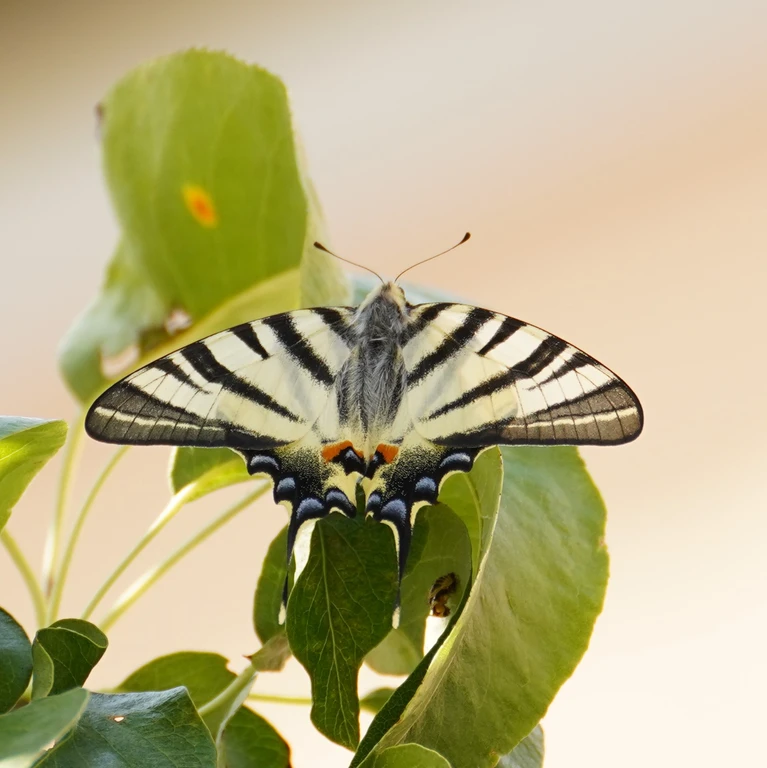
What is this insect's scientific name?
Iphiclides podalirius
